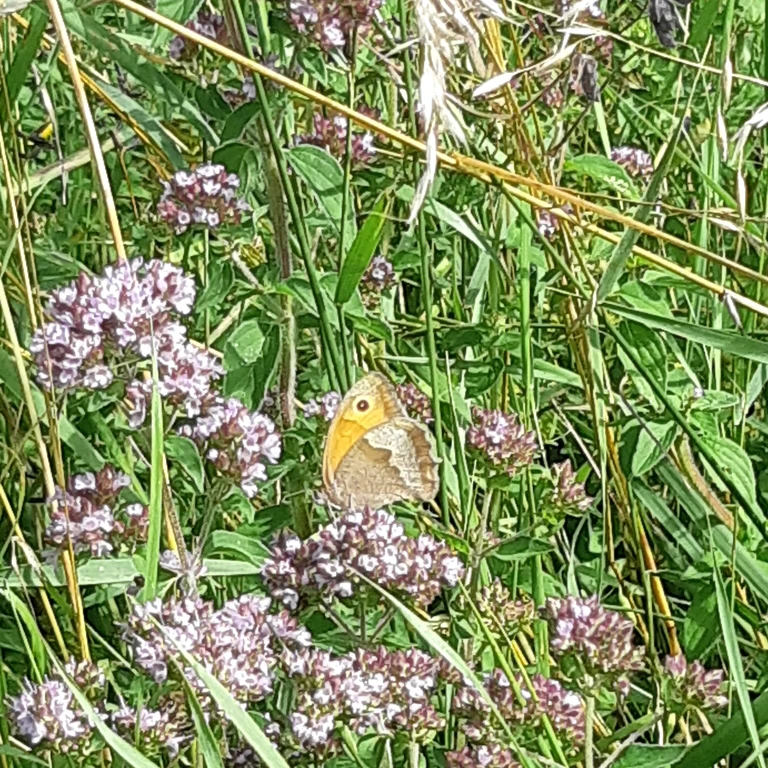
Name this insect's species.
Maniola jurtina
